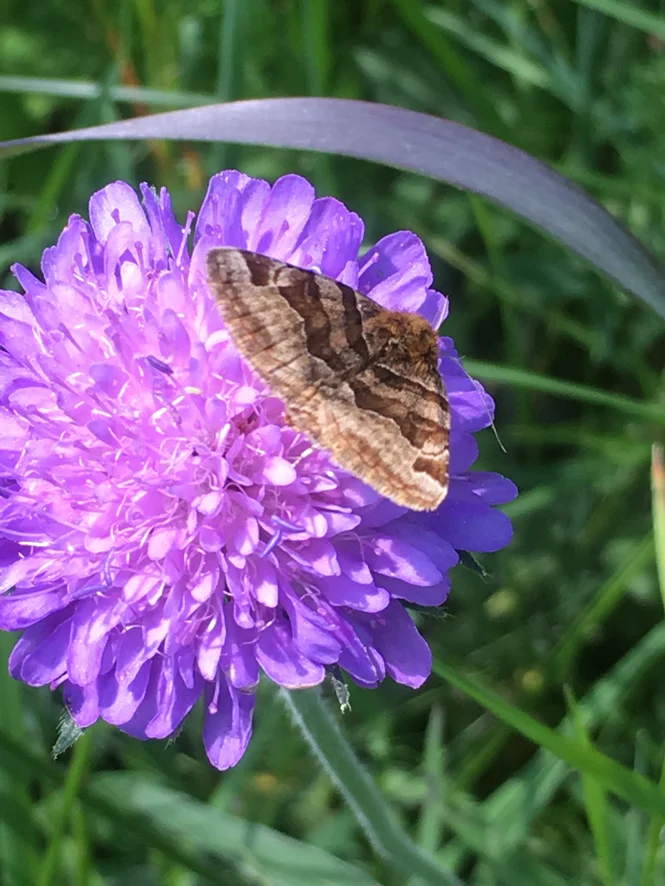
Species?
Euclidia glyphica
